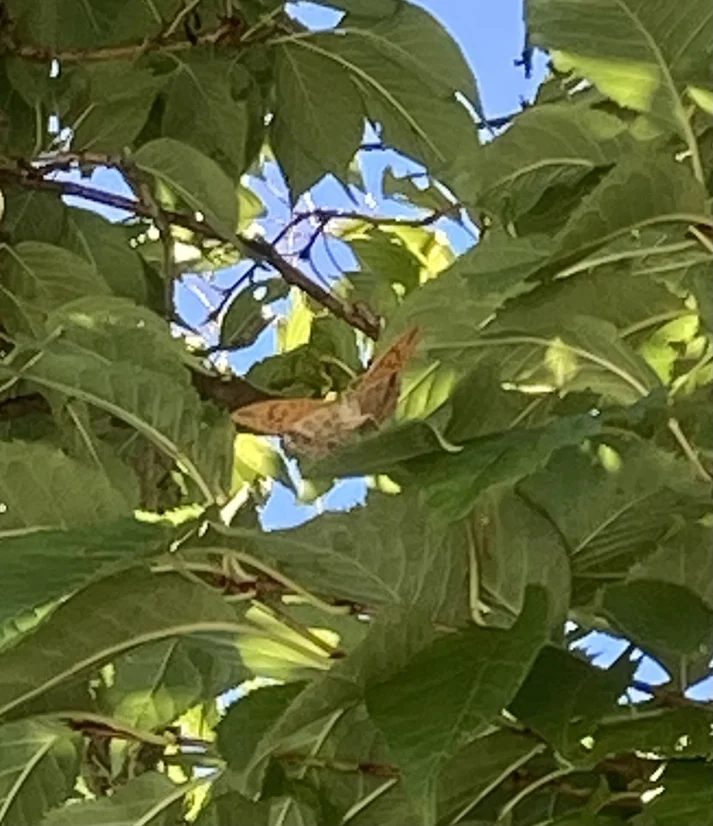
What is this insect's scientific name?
Argynnis paphia
